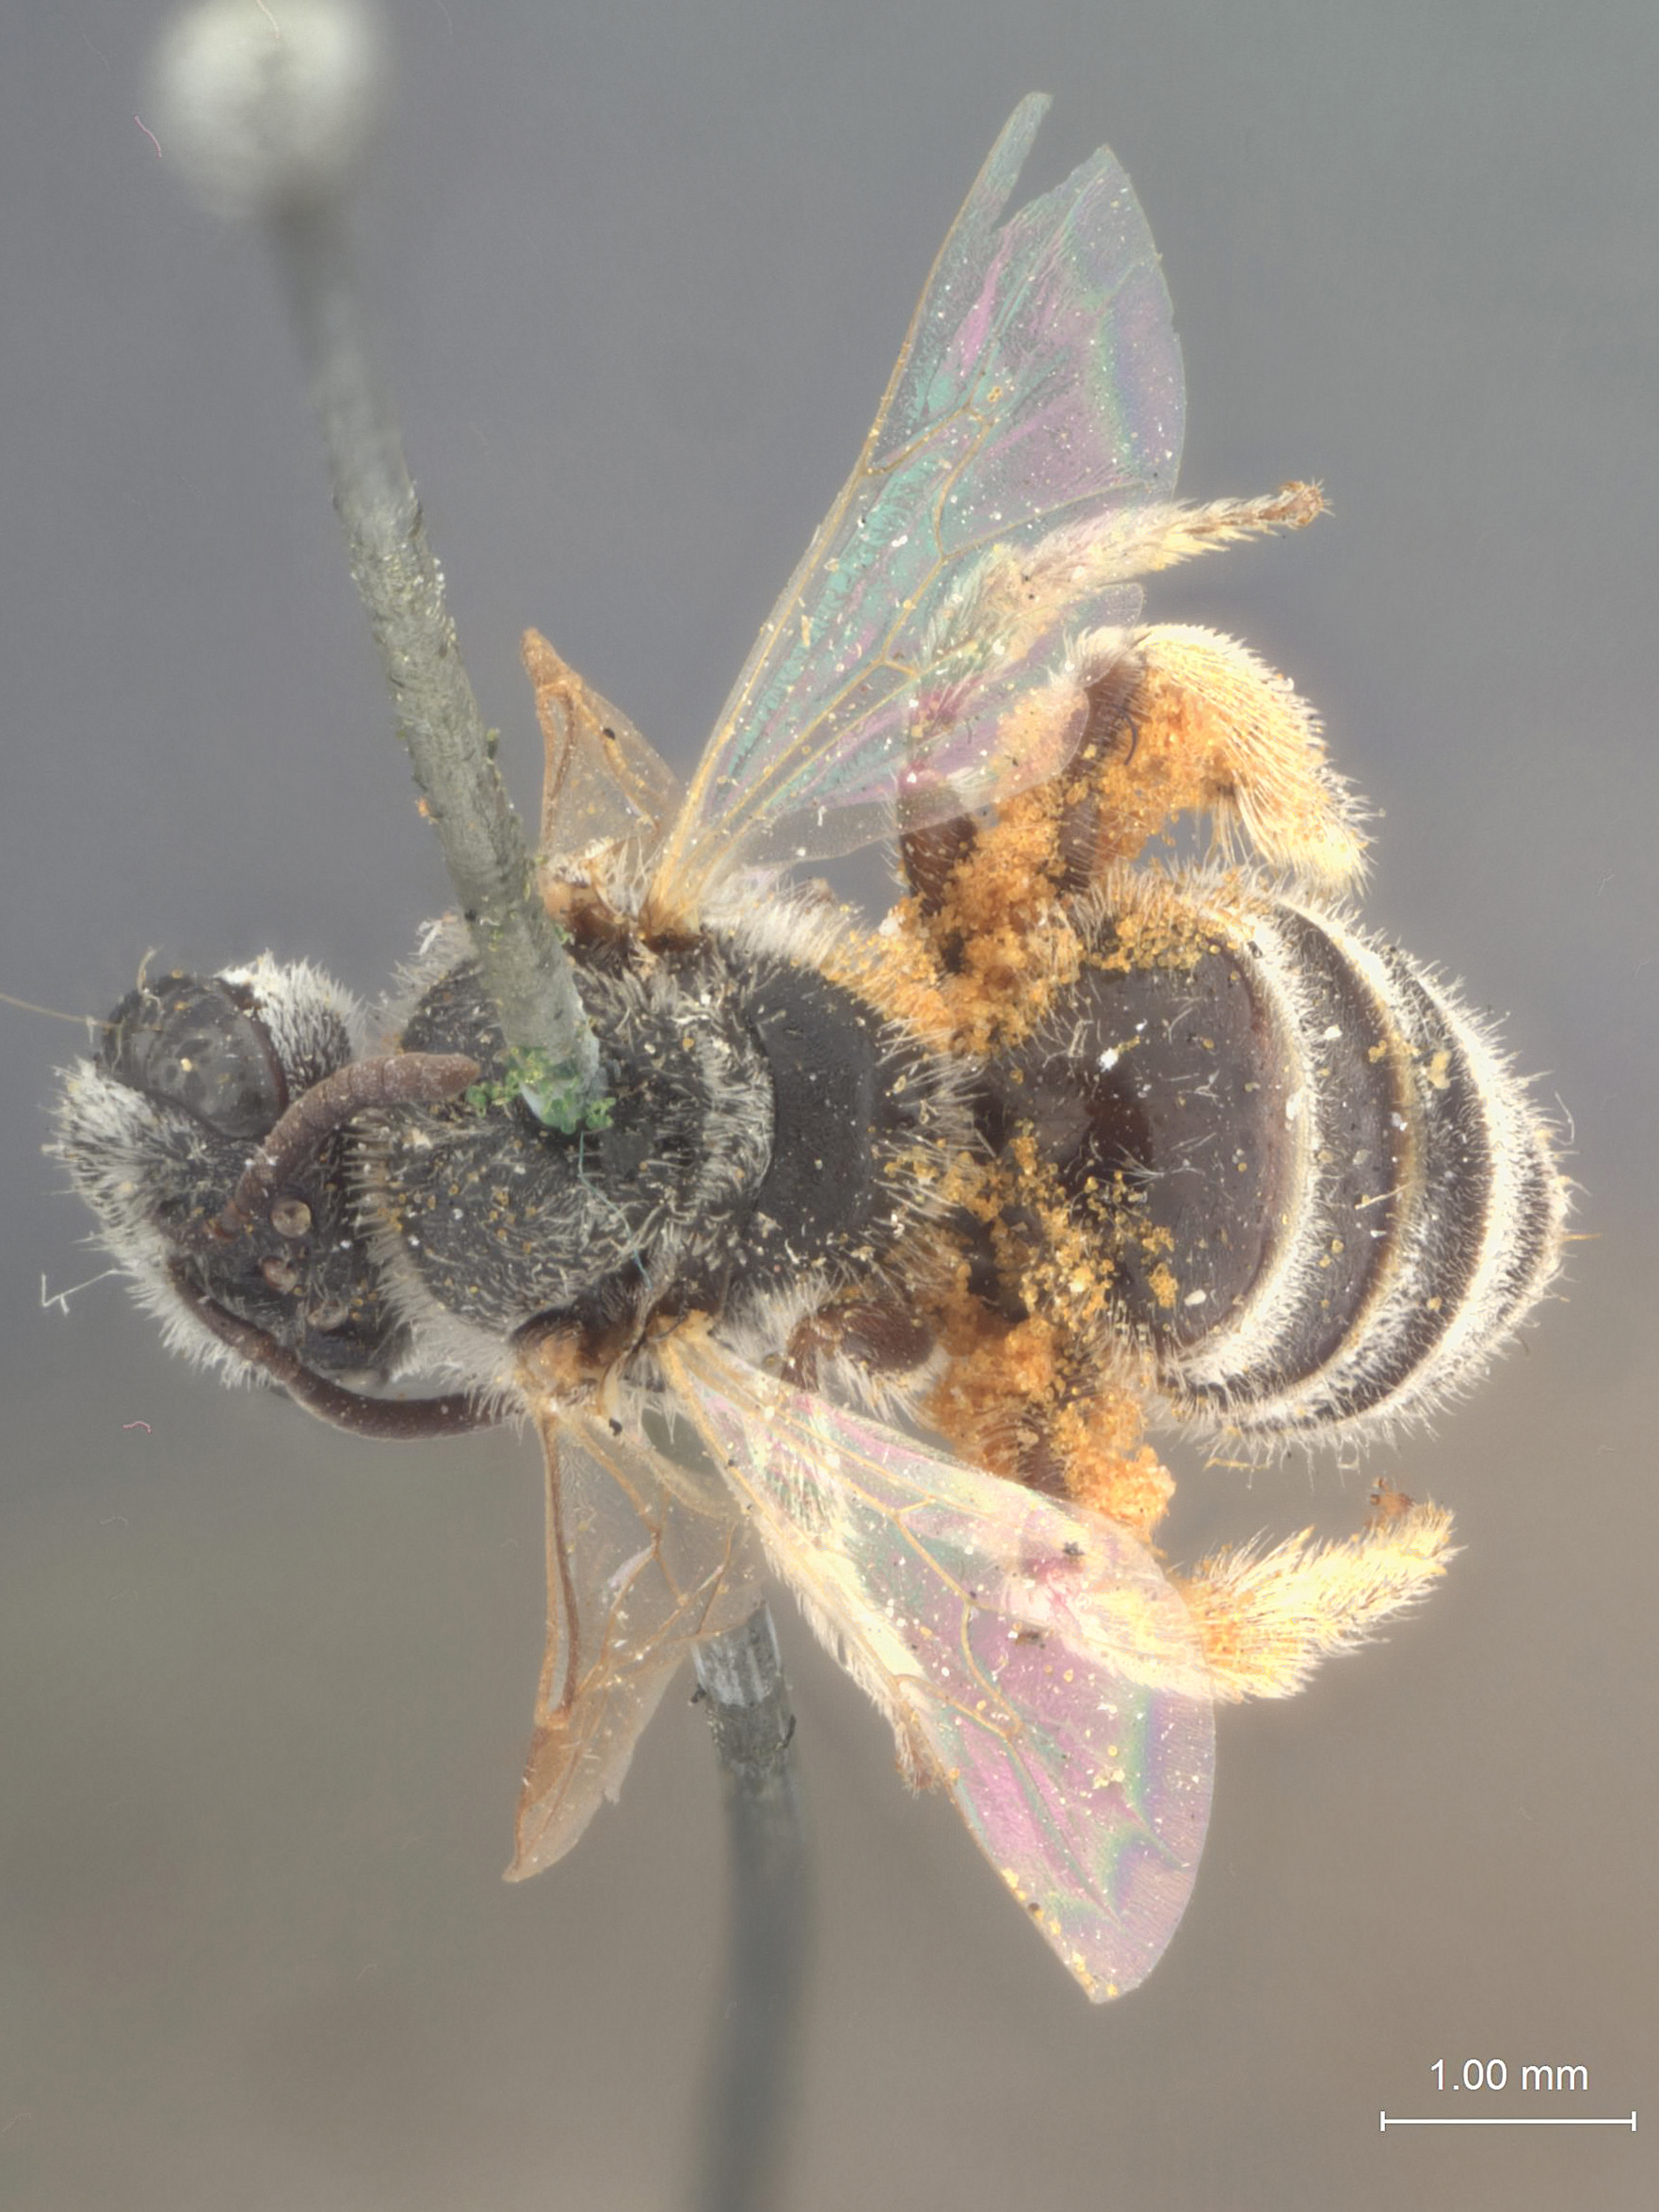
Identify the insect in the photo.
Halictus amicus
